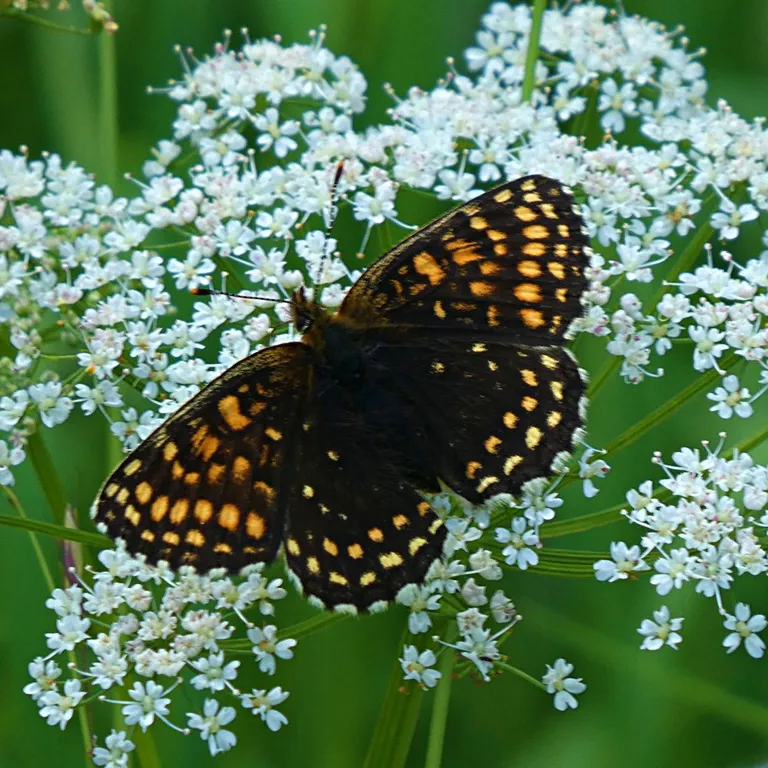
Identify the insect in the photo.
Melitaea diamina
